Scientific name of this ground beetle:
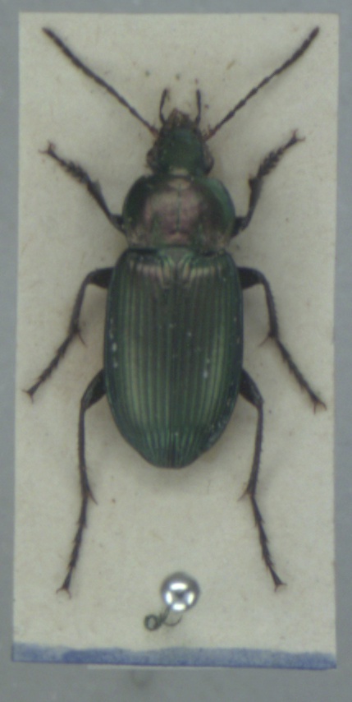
Poecilus cupreus
